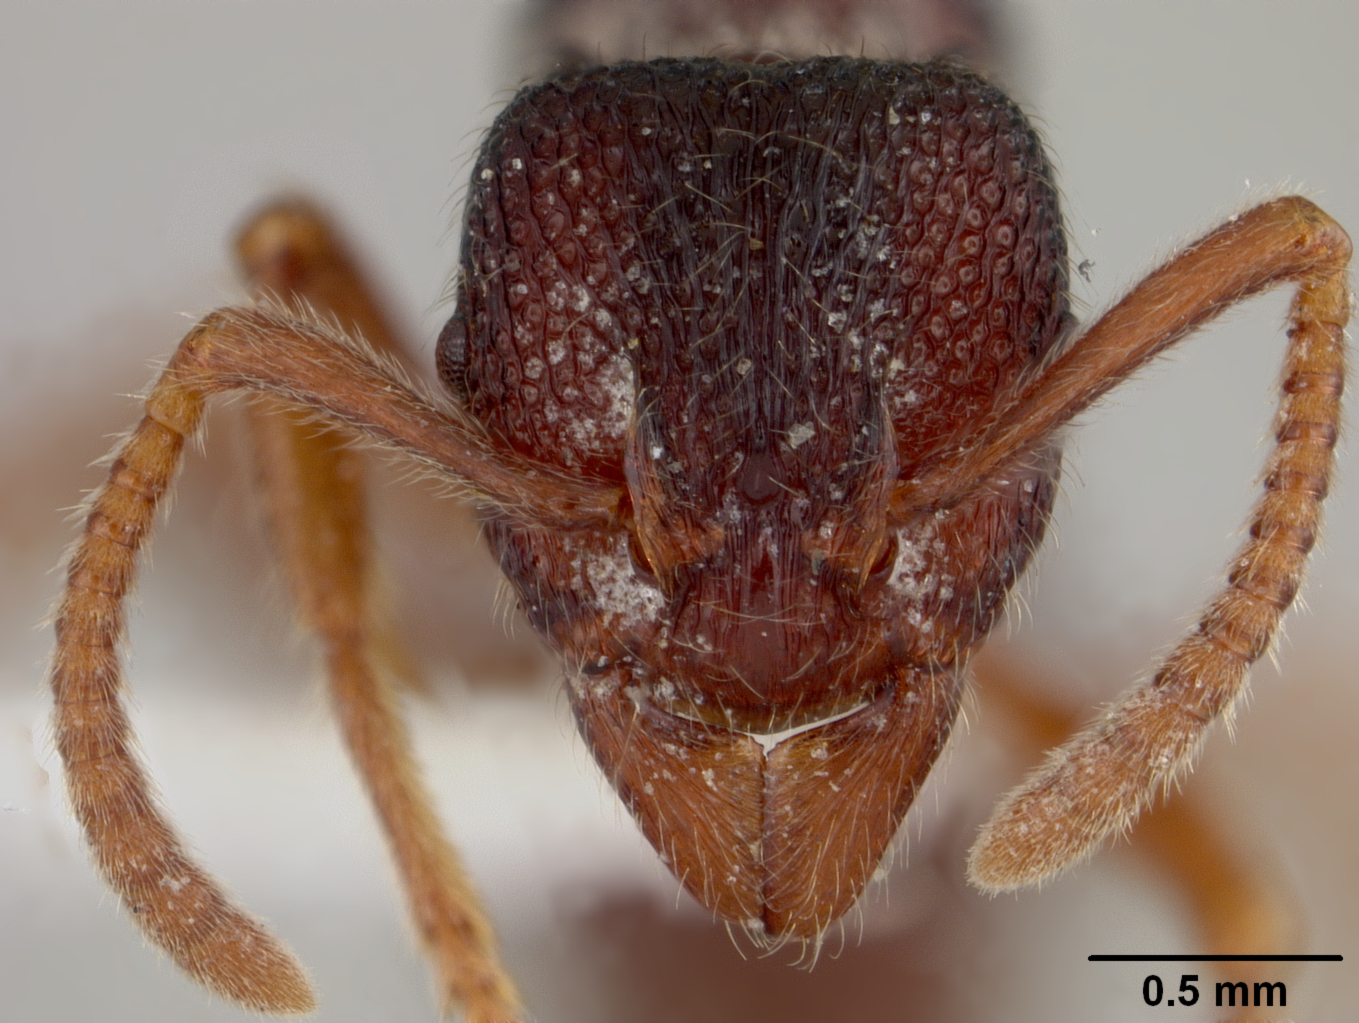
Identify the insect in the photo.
Gnamptogenys sichuanensis
